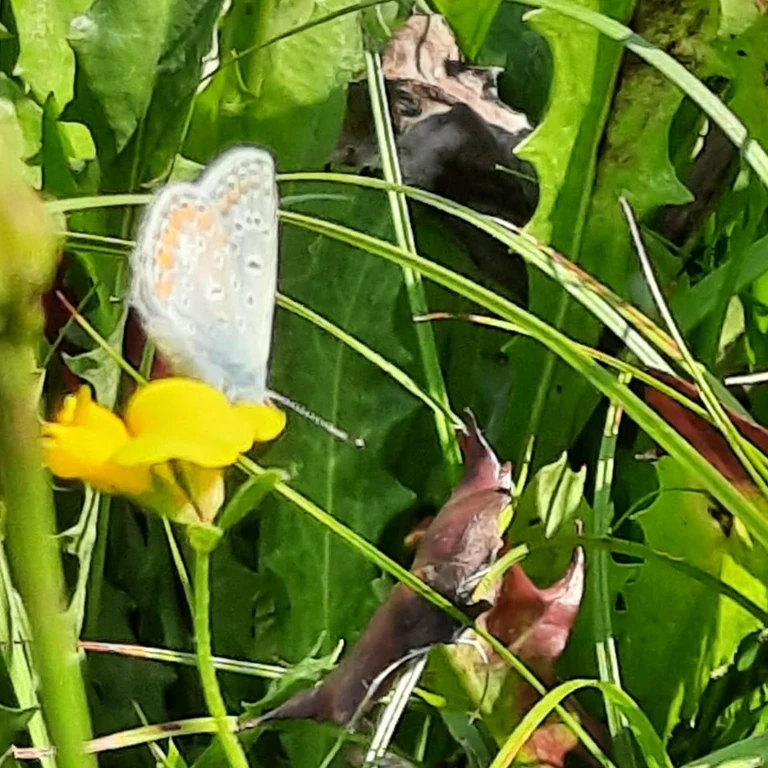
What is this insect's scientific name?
Polyommatus icarus
